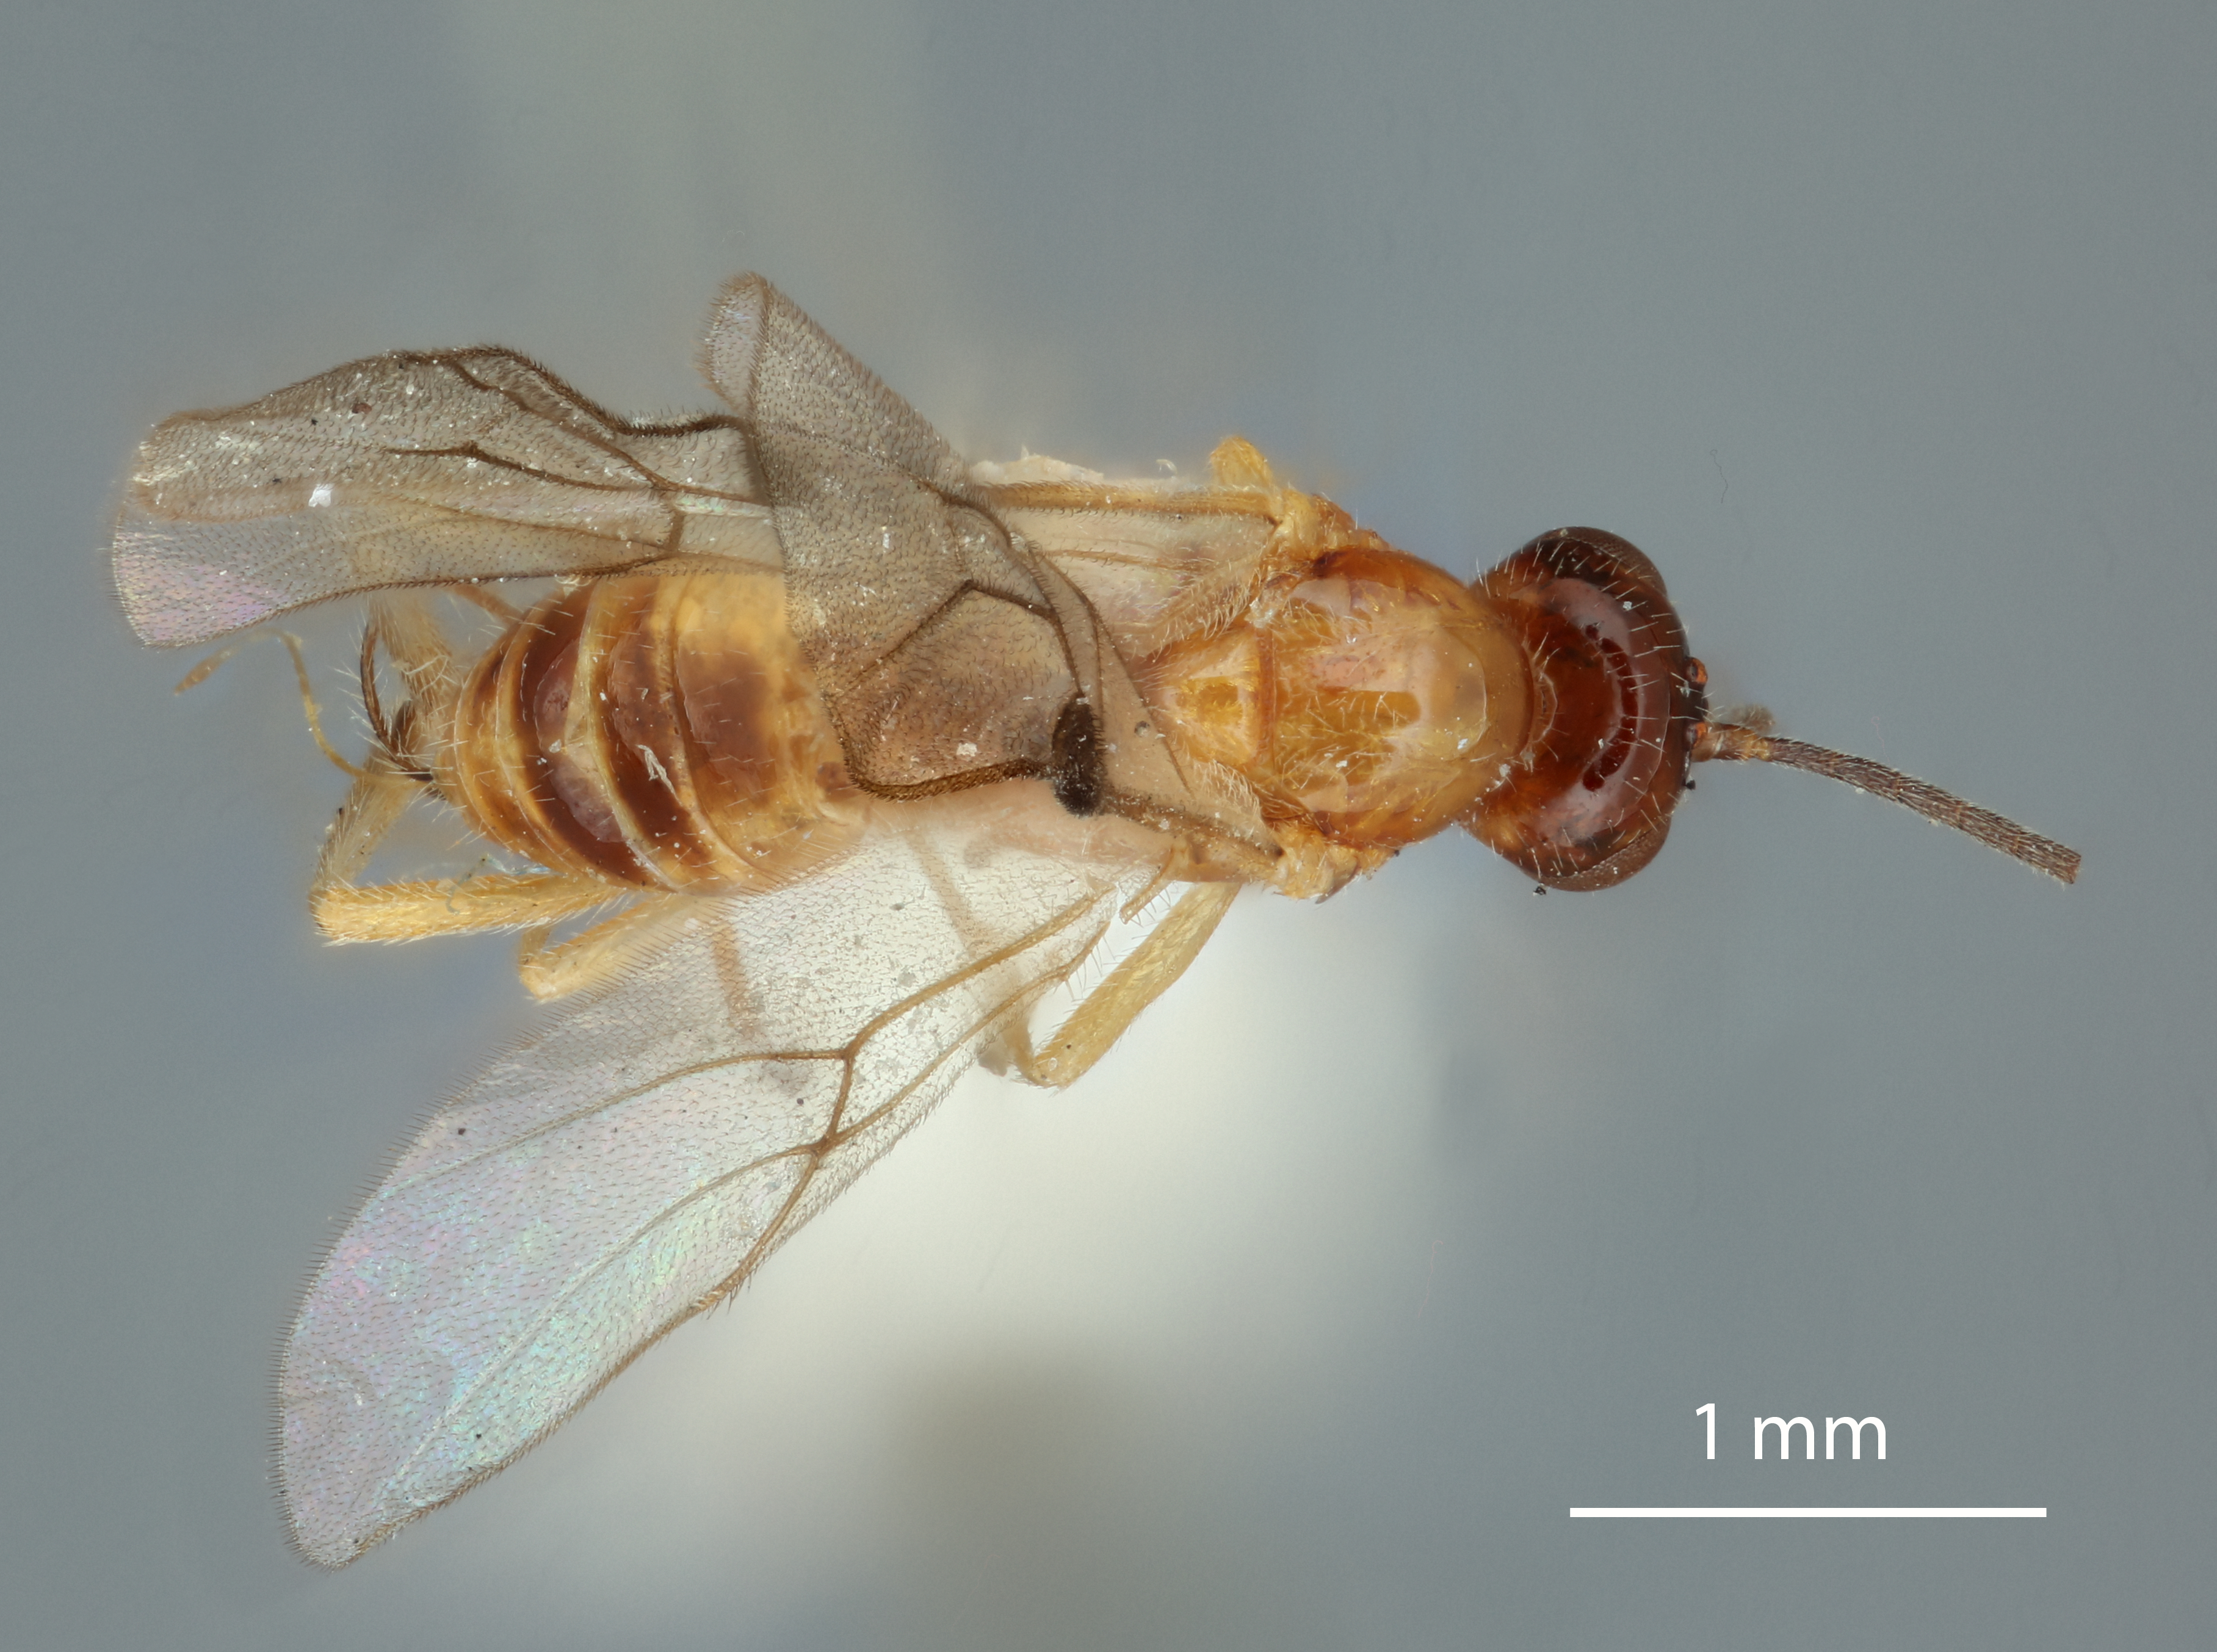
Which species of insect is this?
Bracon euura
